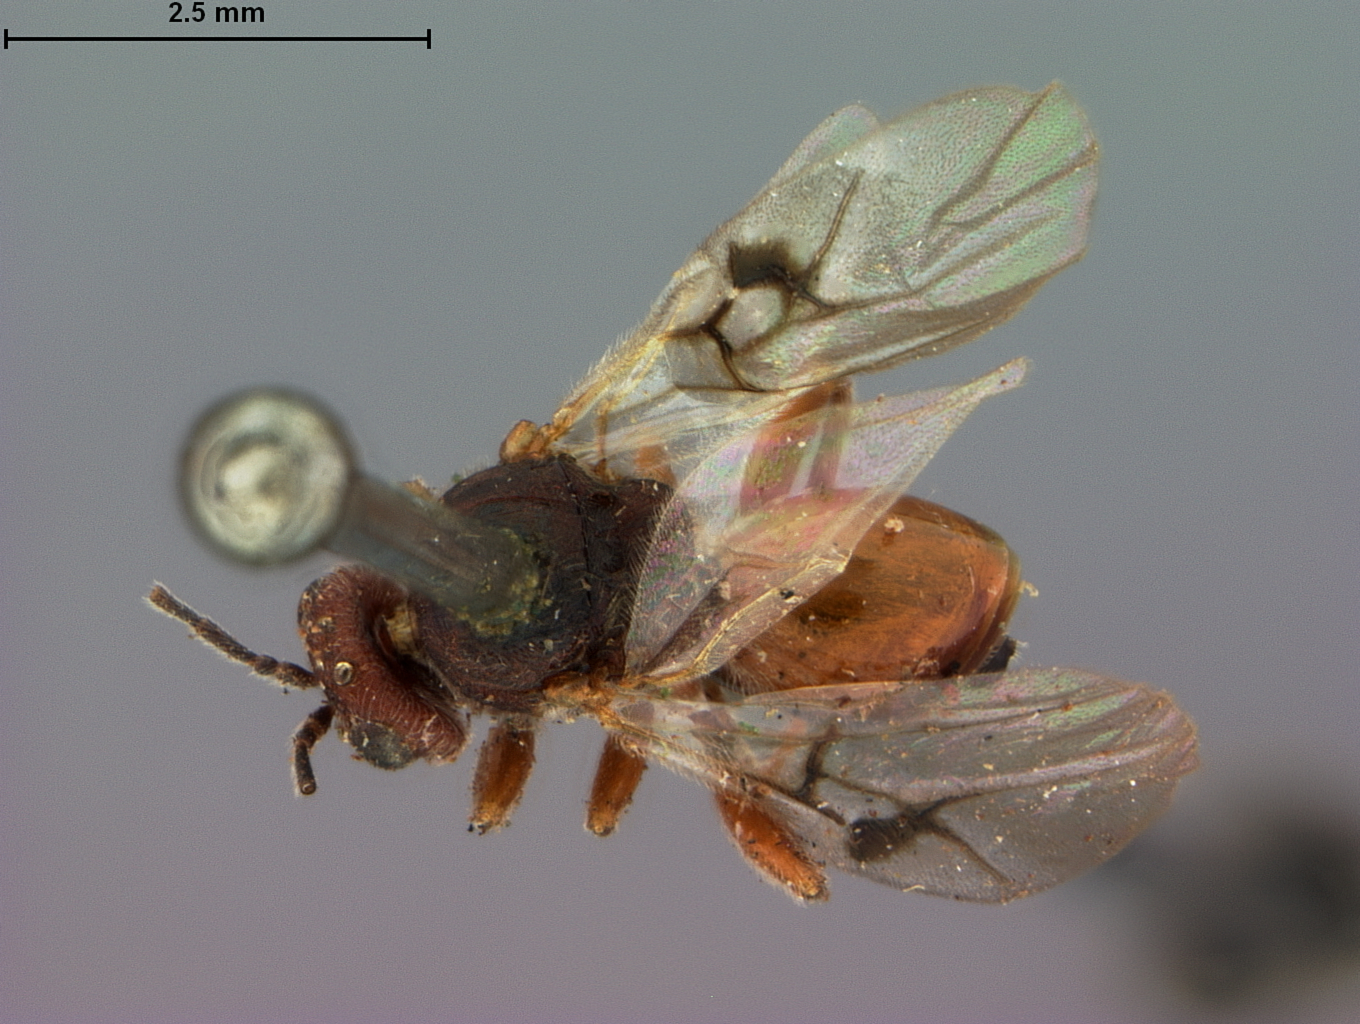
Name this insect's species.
Amphibolips spinosa
